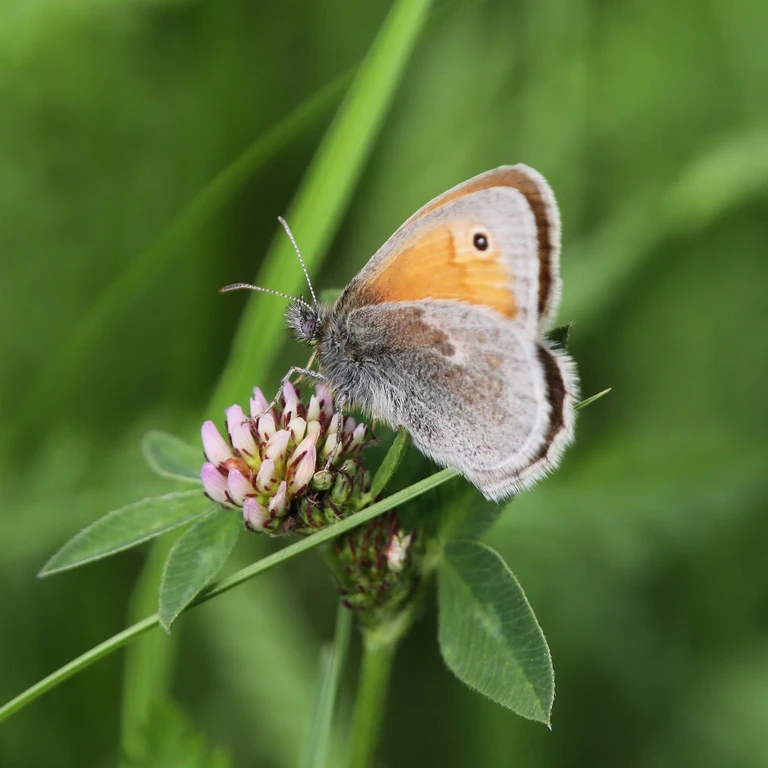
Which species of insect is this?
Coenonympha pamphilus
